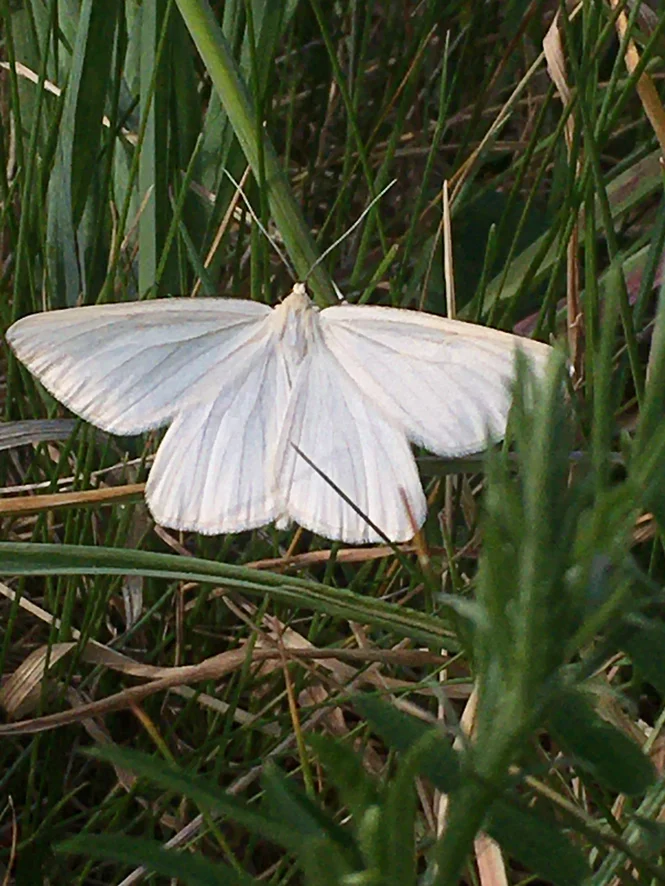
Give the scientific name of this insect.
Siona lineata
